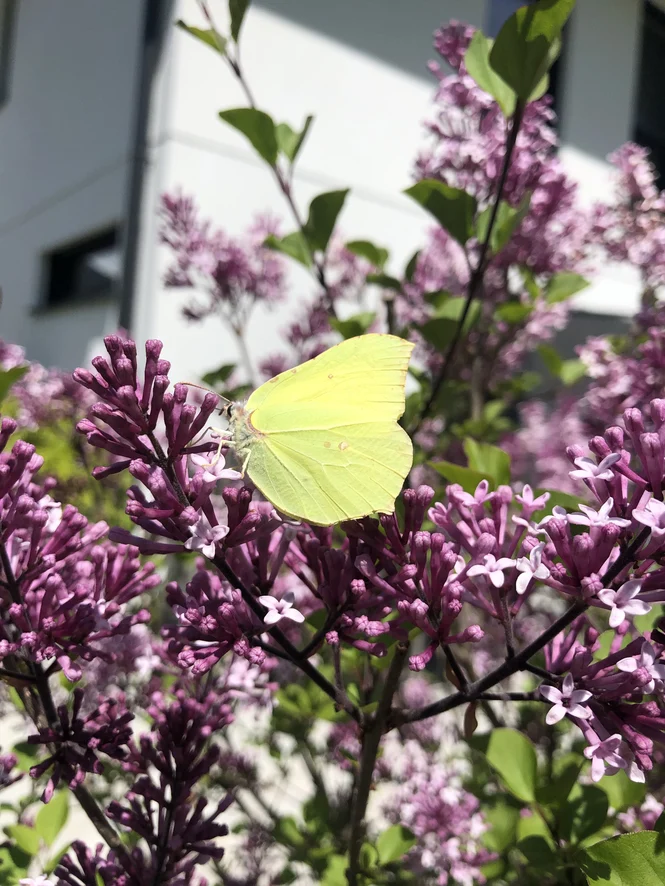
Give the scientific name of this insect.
Gonepteryx rhamni
